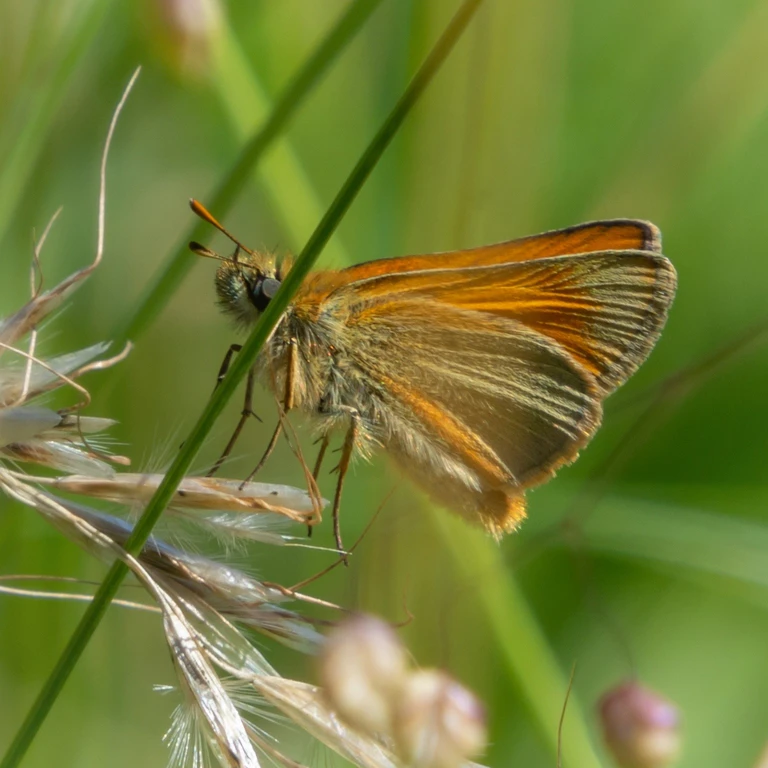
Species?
Thymelicus lineola
